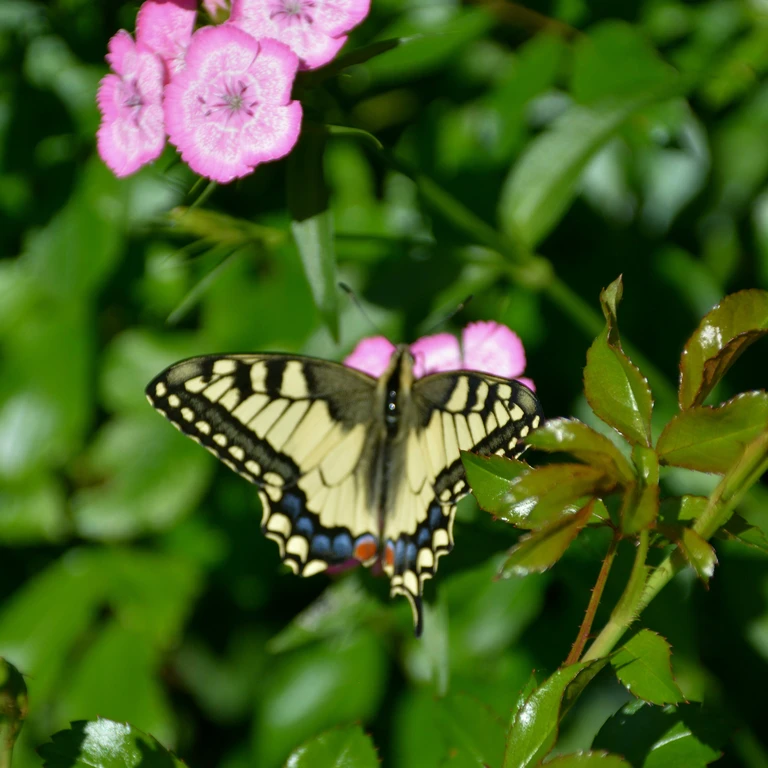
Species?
Papilio machaon
